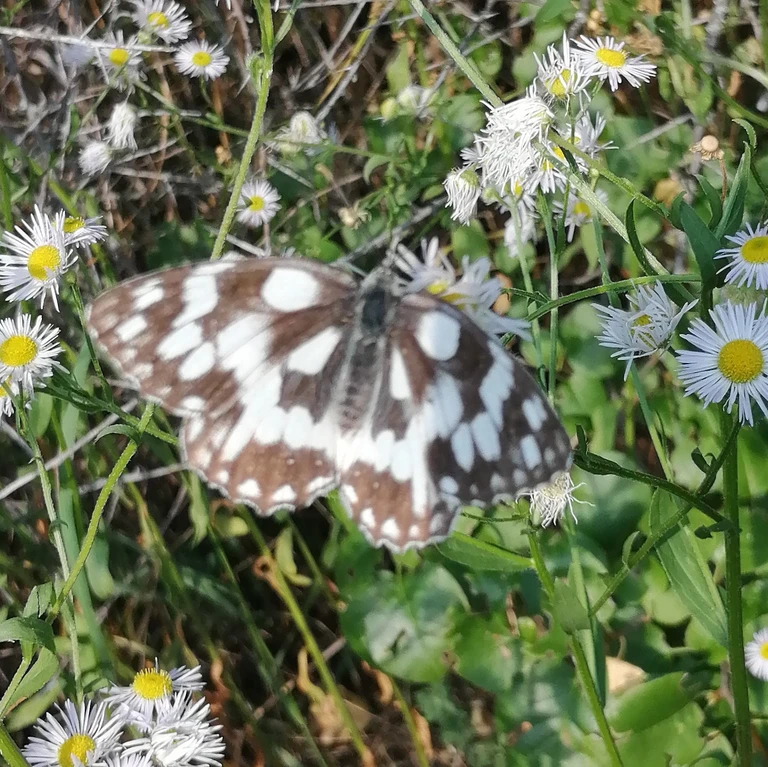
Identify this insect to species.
Melanargia galathea
